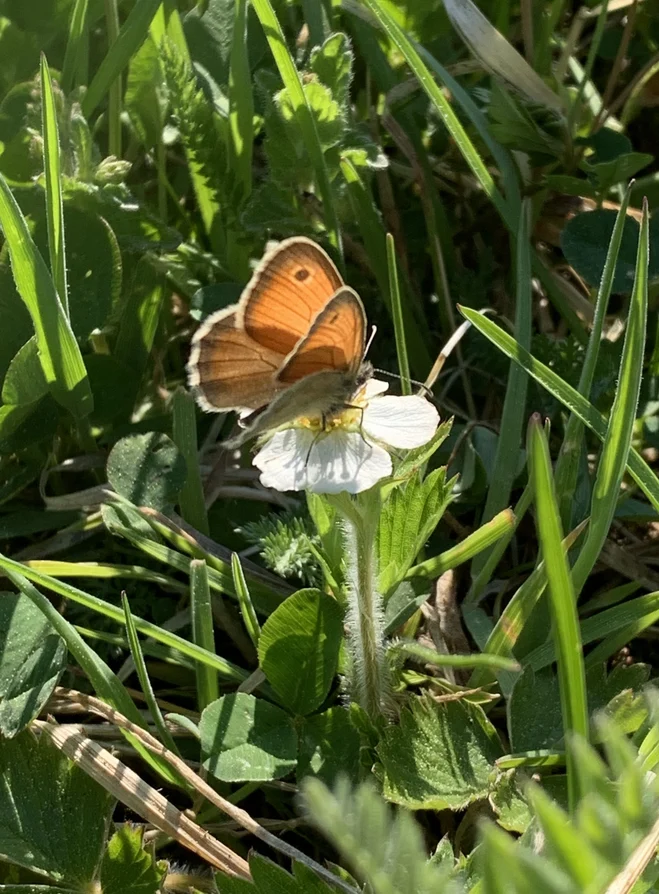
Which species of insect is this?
Coenonympha pamphilus
